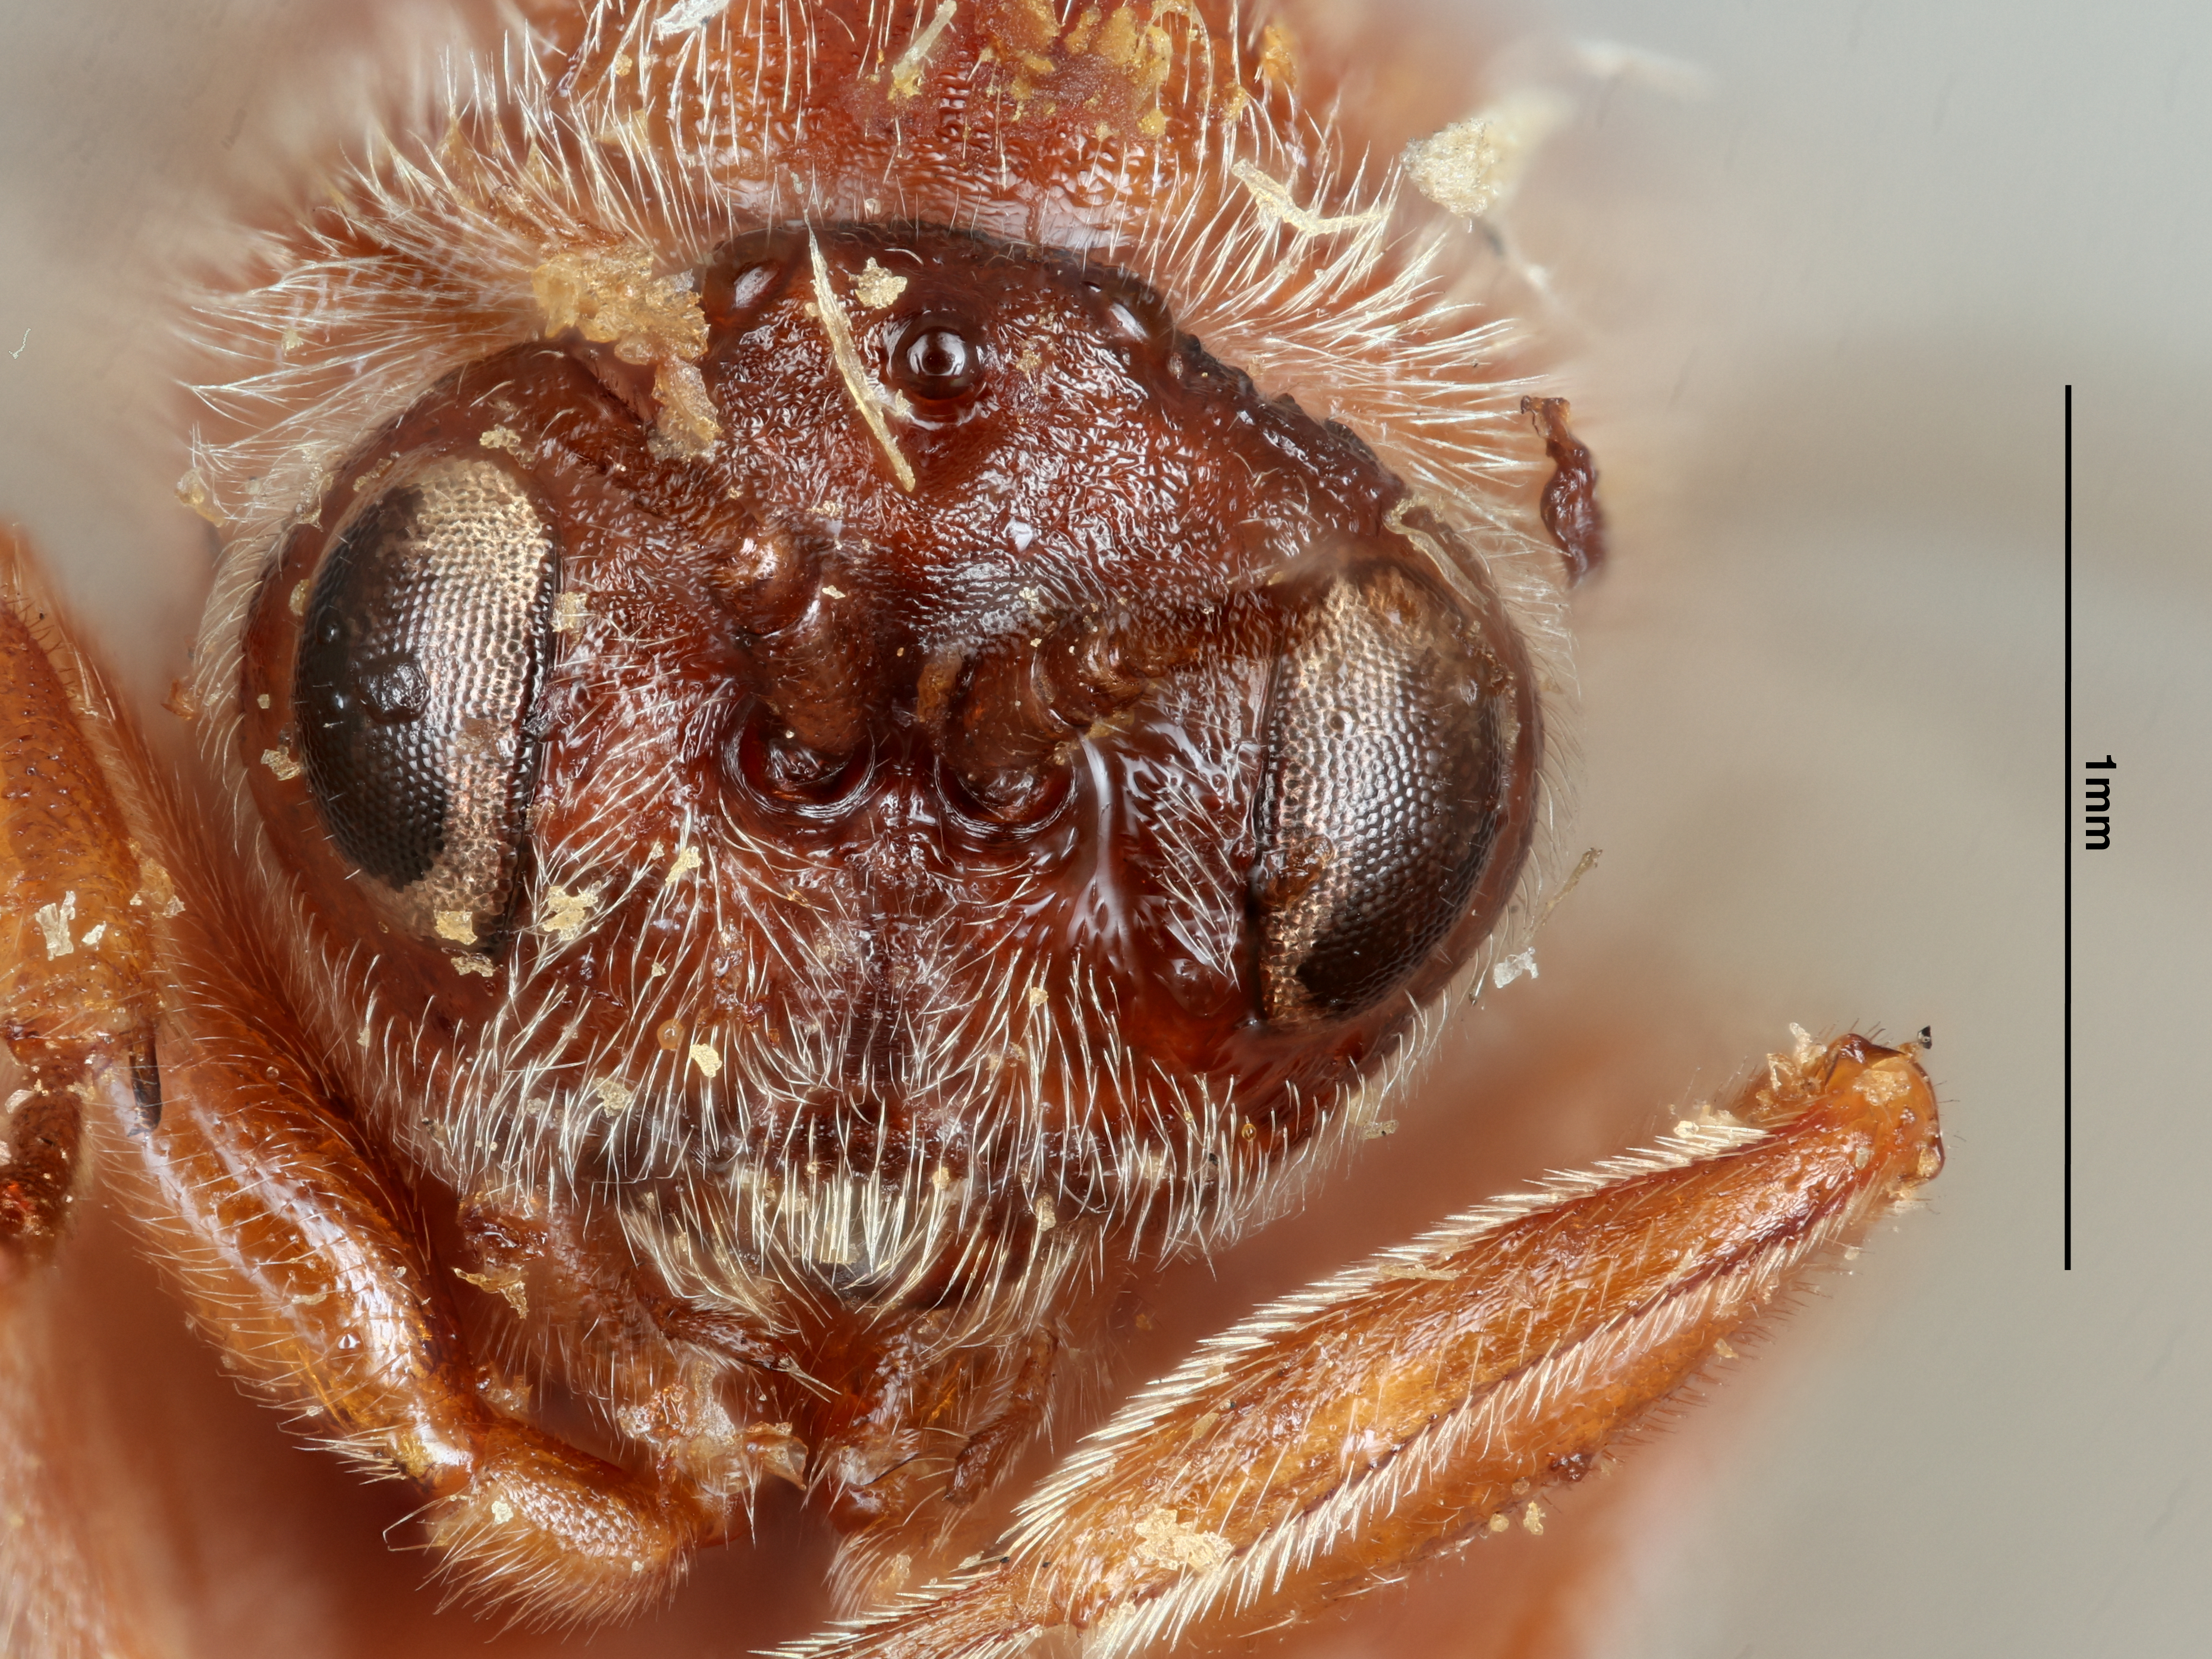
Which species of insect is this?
Andricus spongiola
